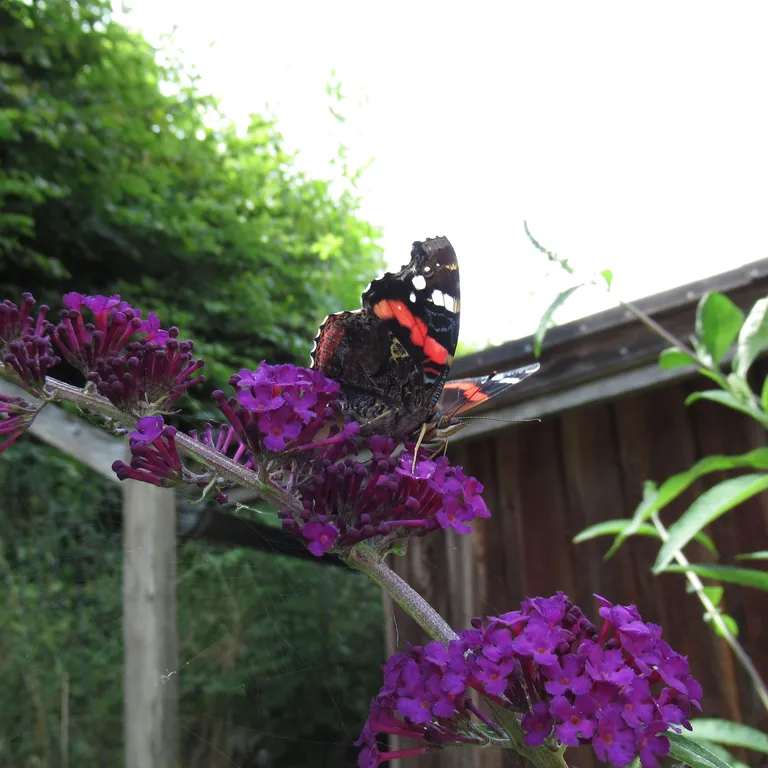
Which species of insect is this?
Vanessa atalanta
